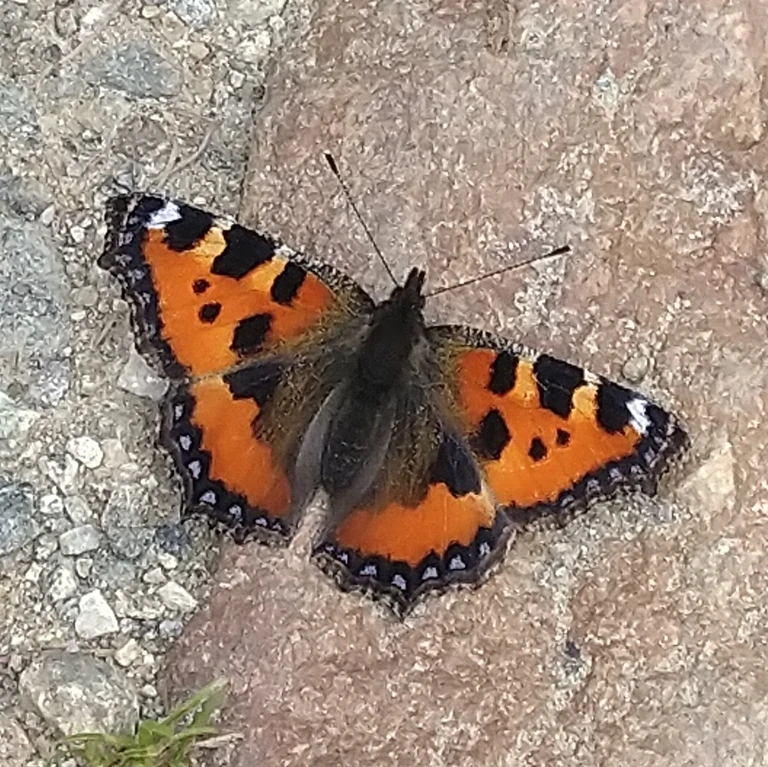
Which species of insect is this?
Aglais urticae
